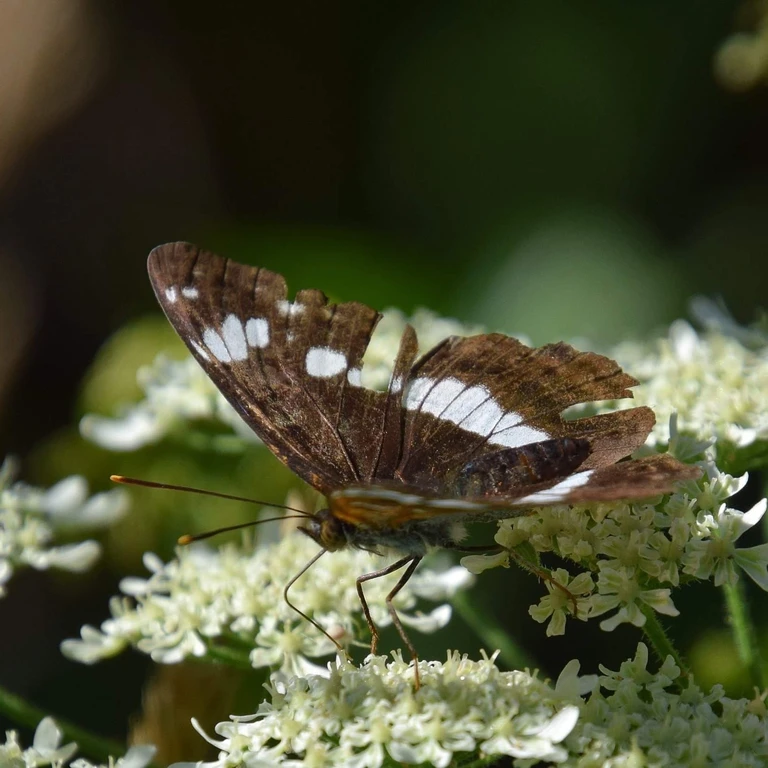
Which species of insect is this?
Limenitis camilla (also Ladoga camilla)
